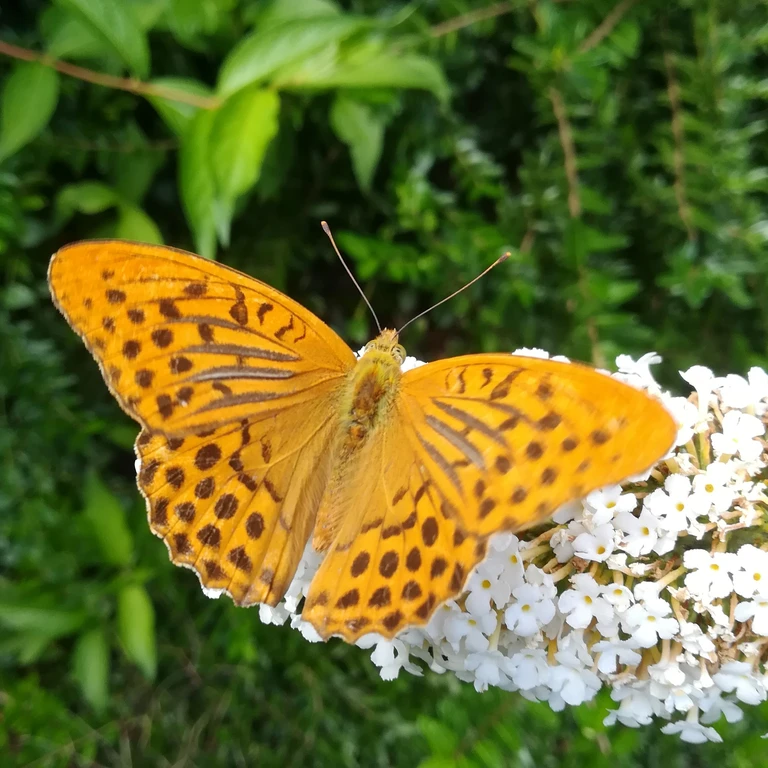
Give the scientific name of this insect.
Argynnis paphia
